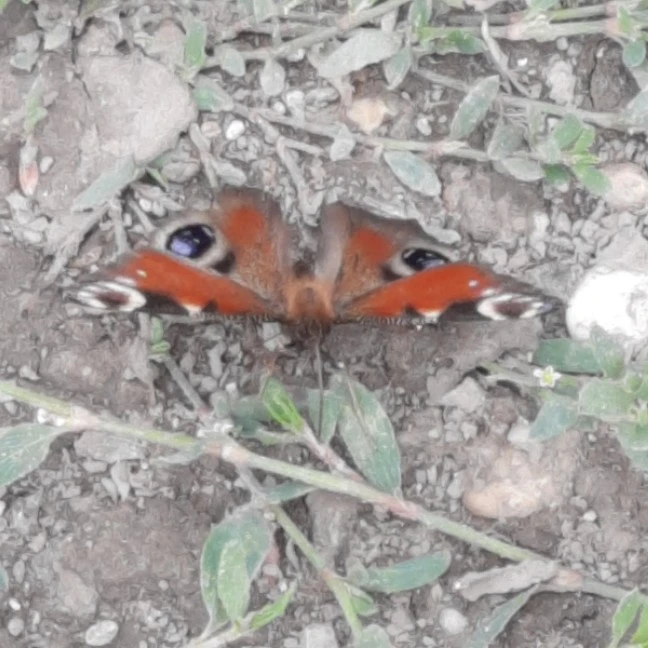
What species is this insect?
Aglais io
